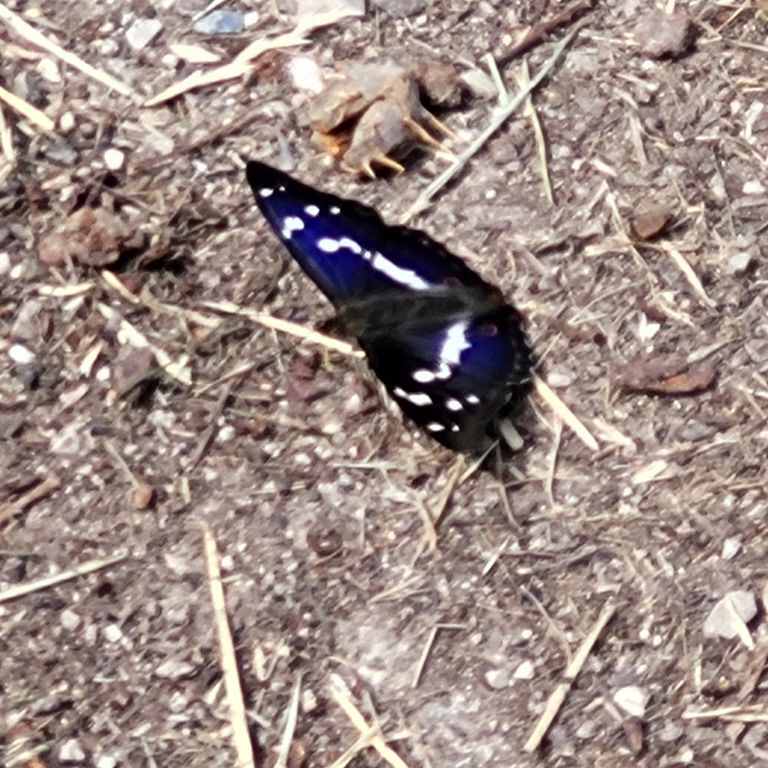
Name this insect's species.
Apatura iris
